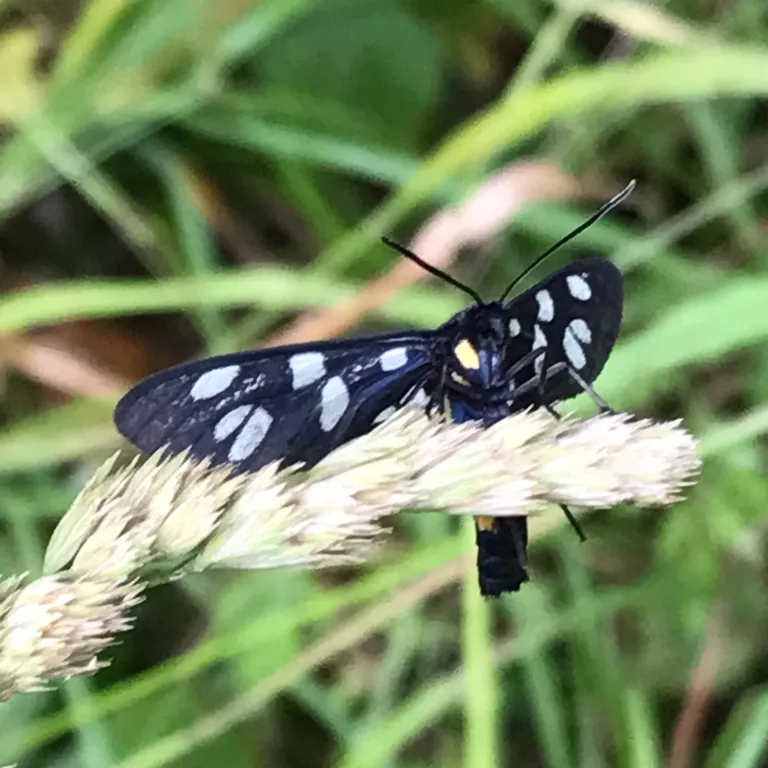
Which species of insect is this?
Amata phegea
